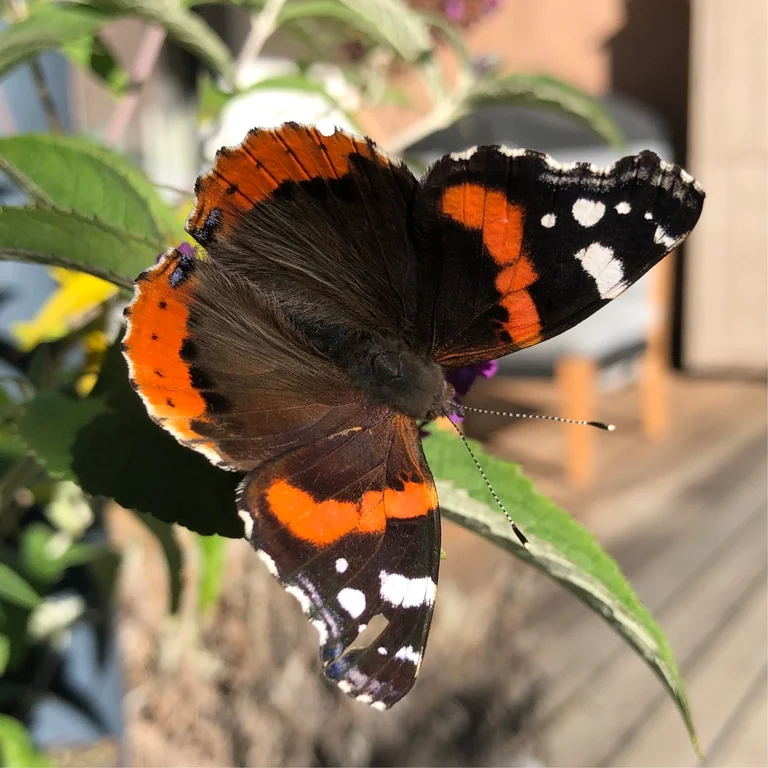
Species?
Vanessa atalanta
